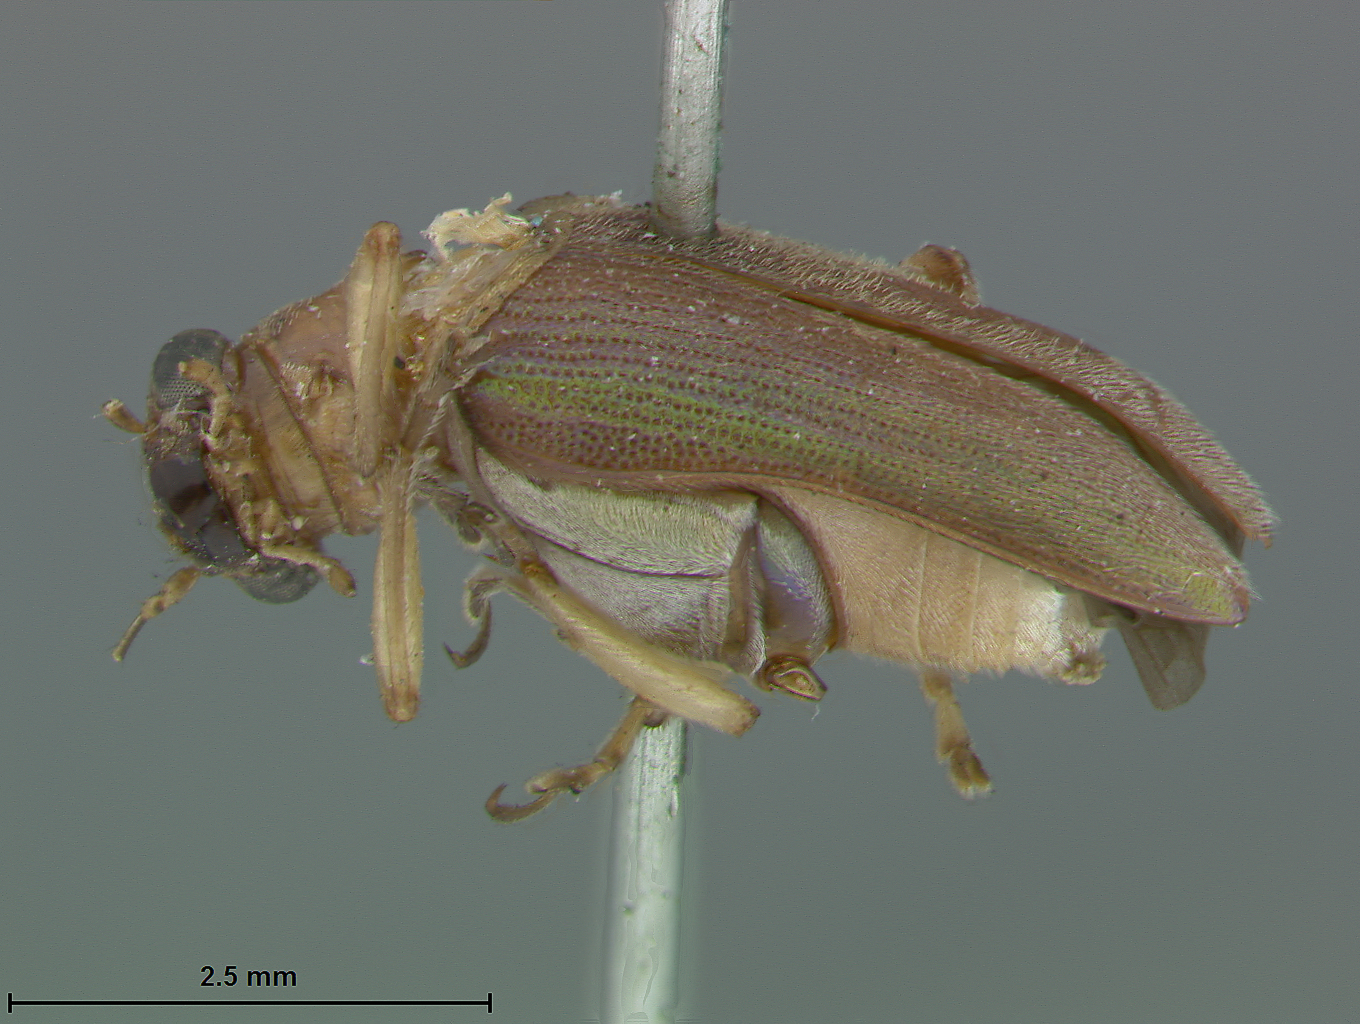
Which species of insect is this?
Megascelis femoralis
